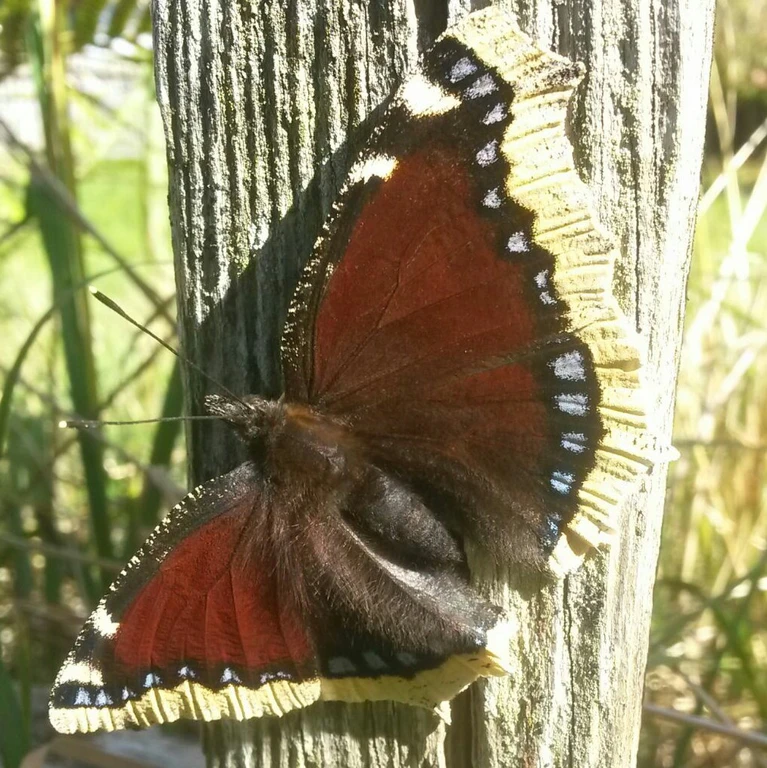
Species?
Nymphalis antiopa
